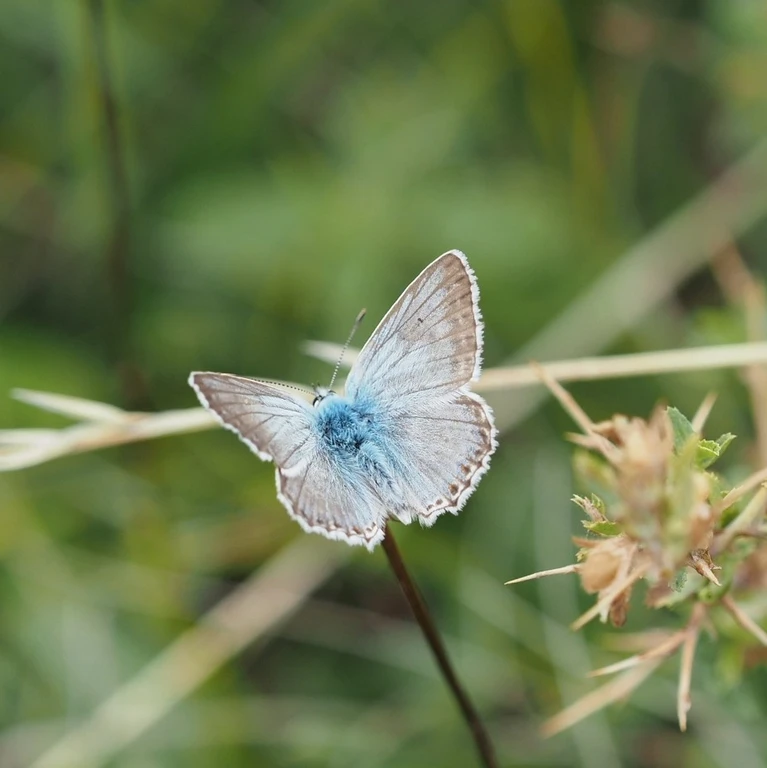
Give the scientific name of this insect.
Lysandra coridon
